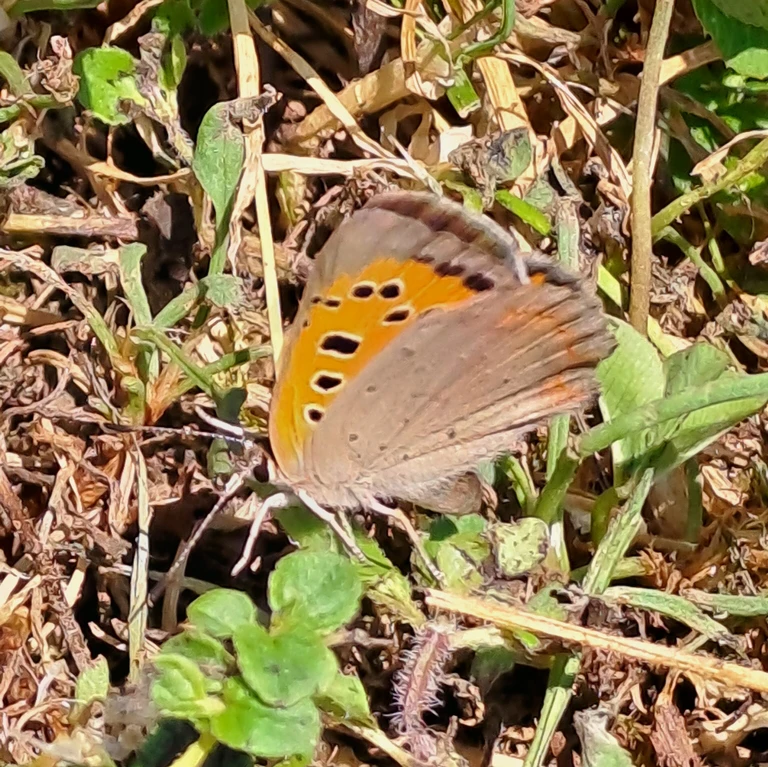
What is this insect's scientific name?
Lycaena phlaeas
